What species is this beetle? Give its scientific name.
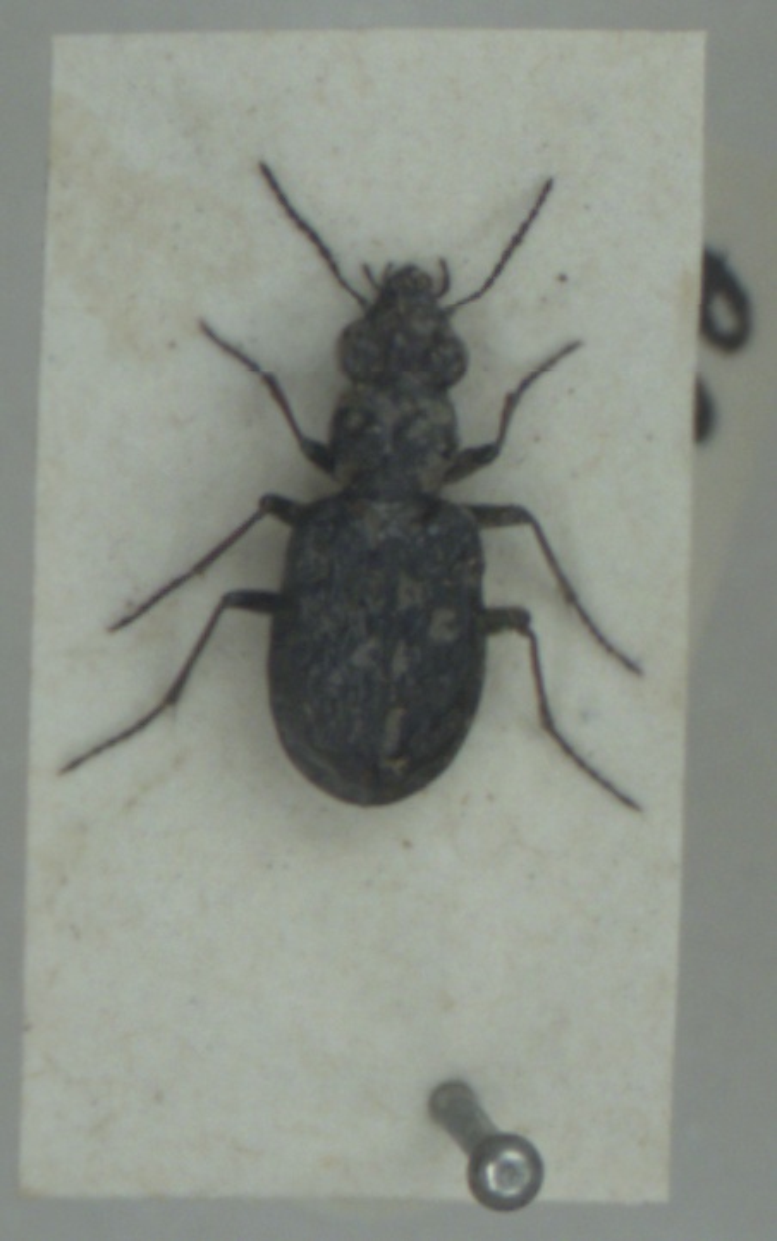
Elaphrus cupreus
